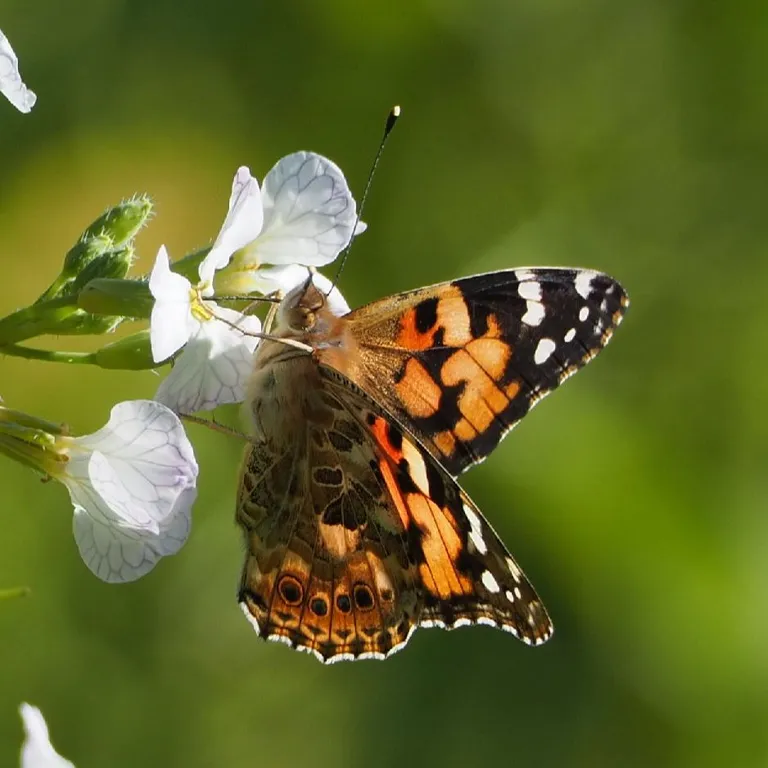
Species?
Vanessa cardui
